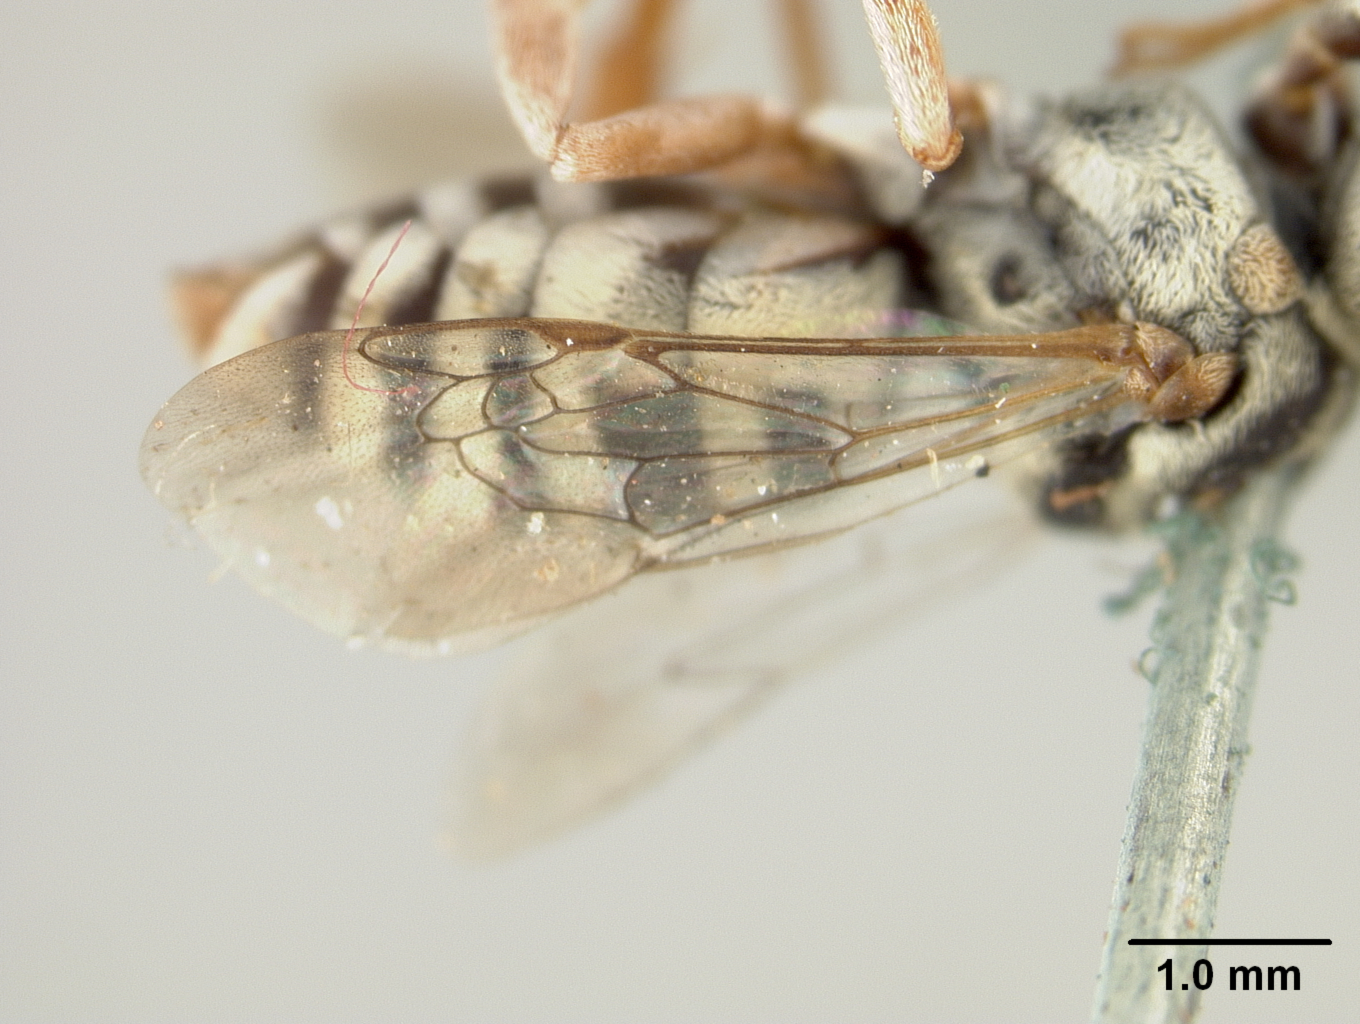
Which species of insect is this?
Epeolus beulahensis
